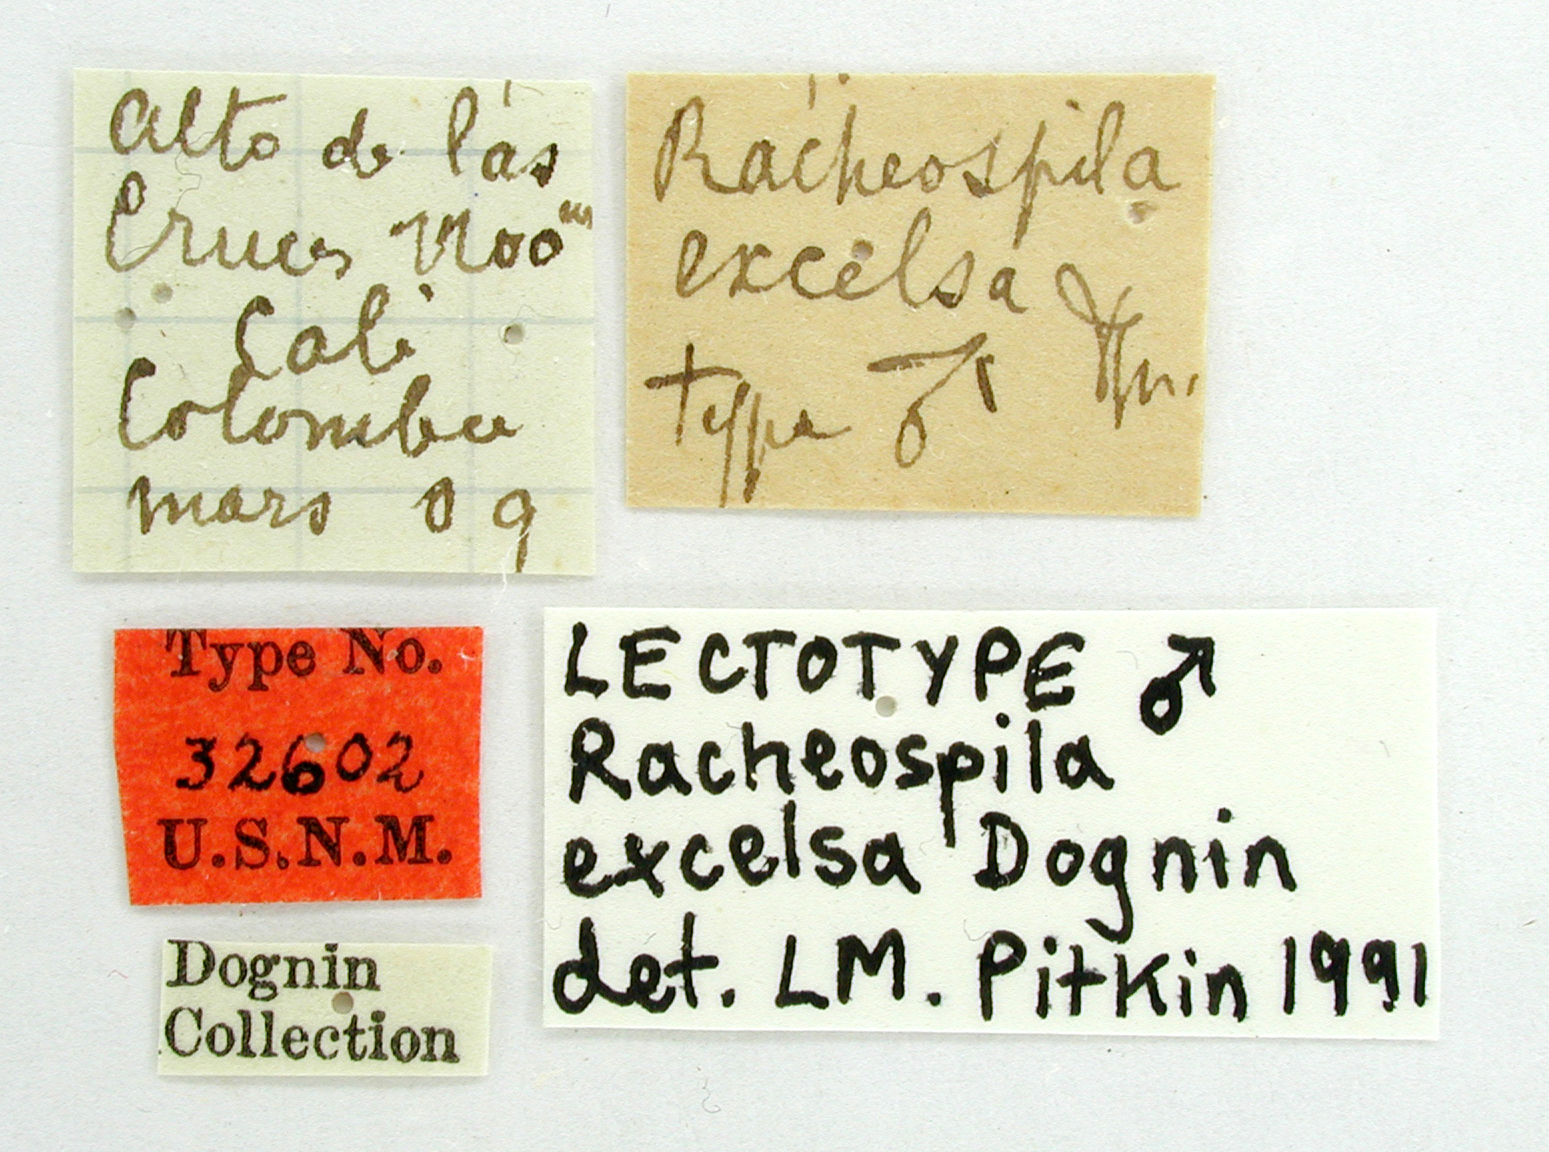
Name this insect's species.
Racheospila excelsa
